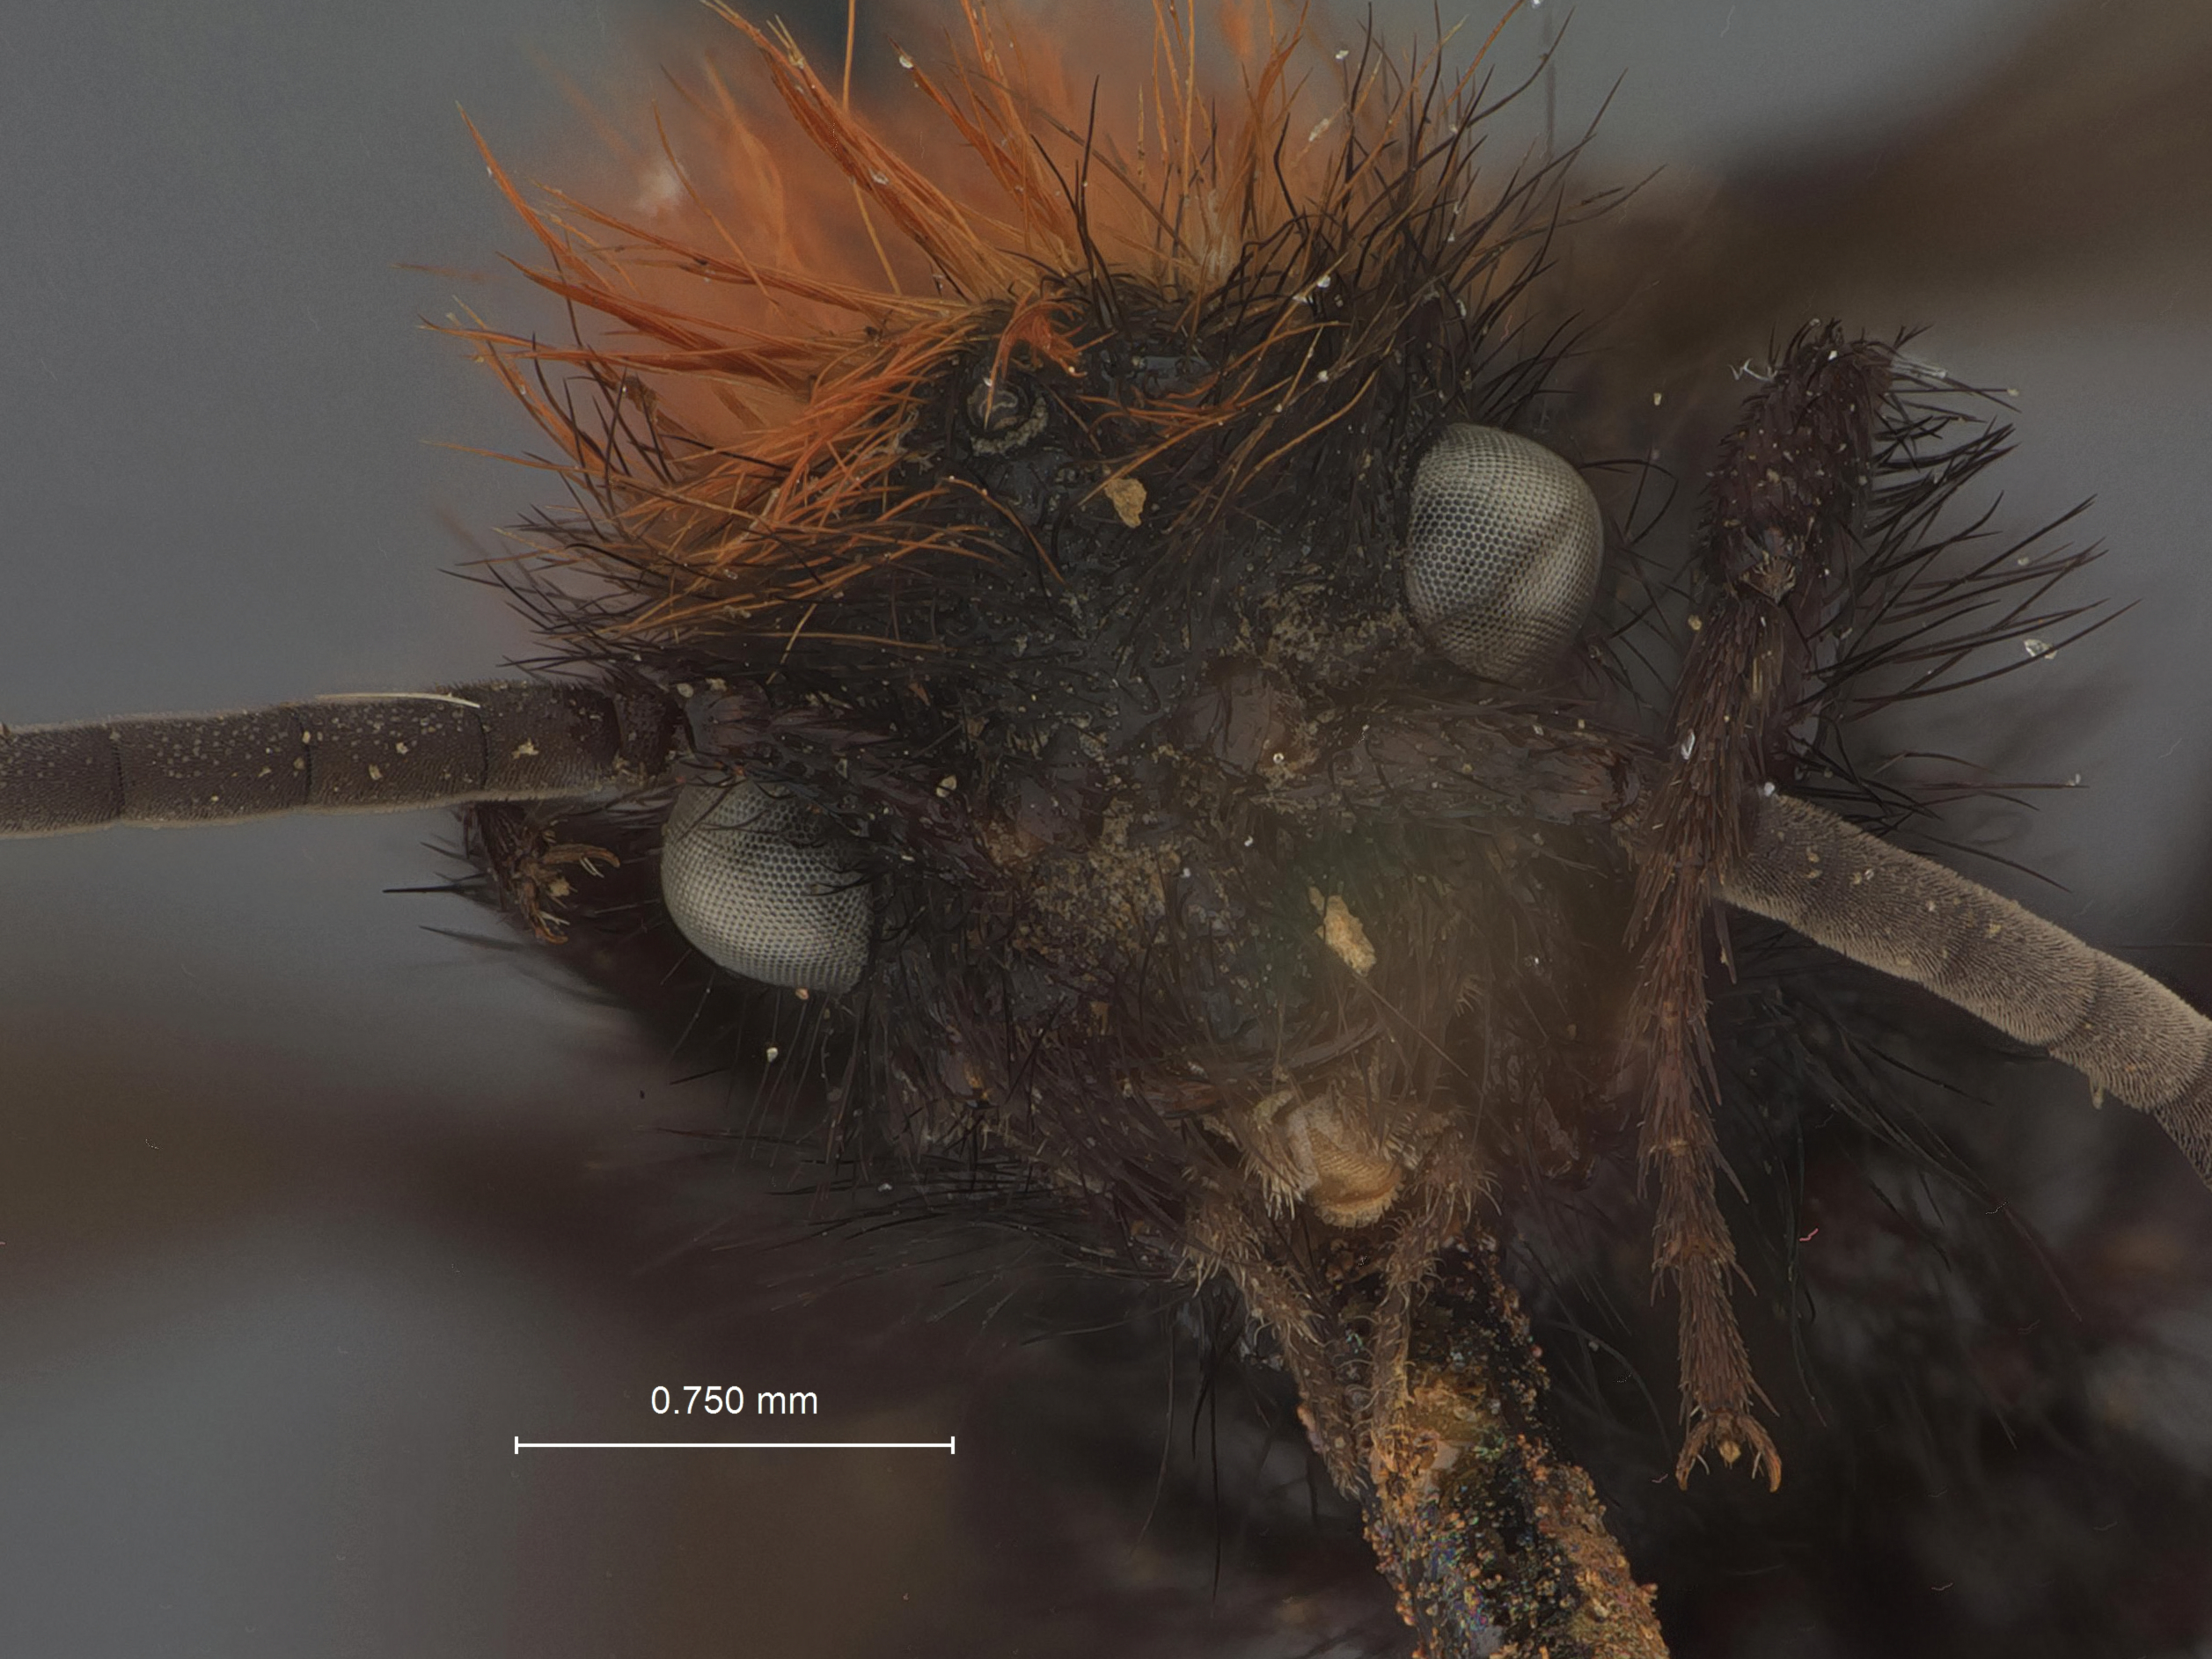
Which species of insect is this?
Dasymutilla aletina
